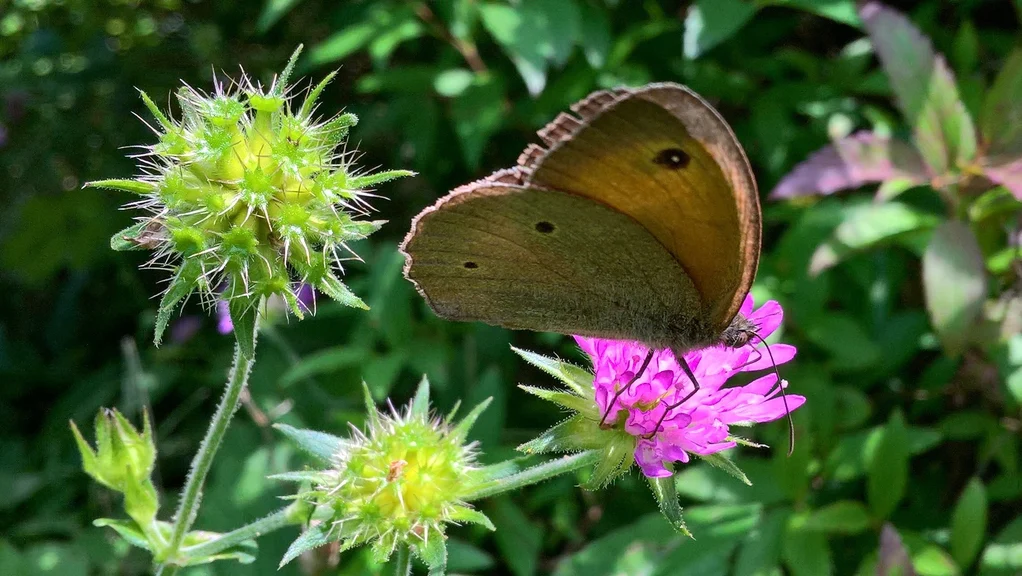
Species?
Maniola jurtina
